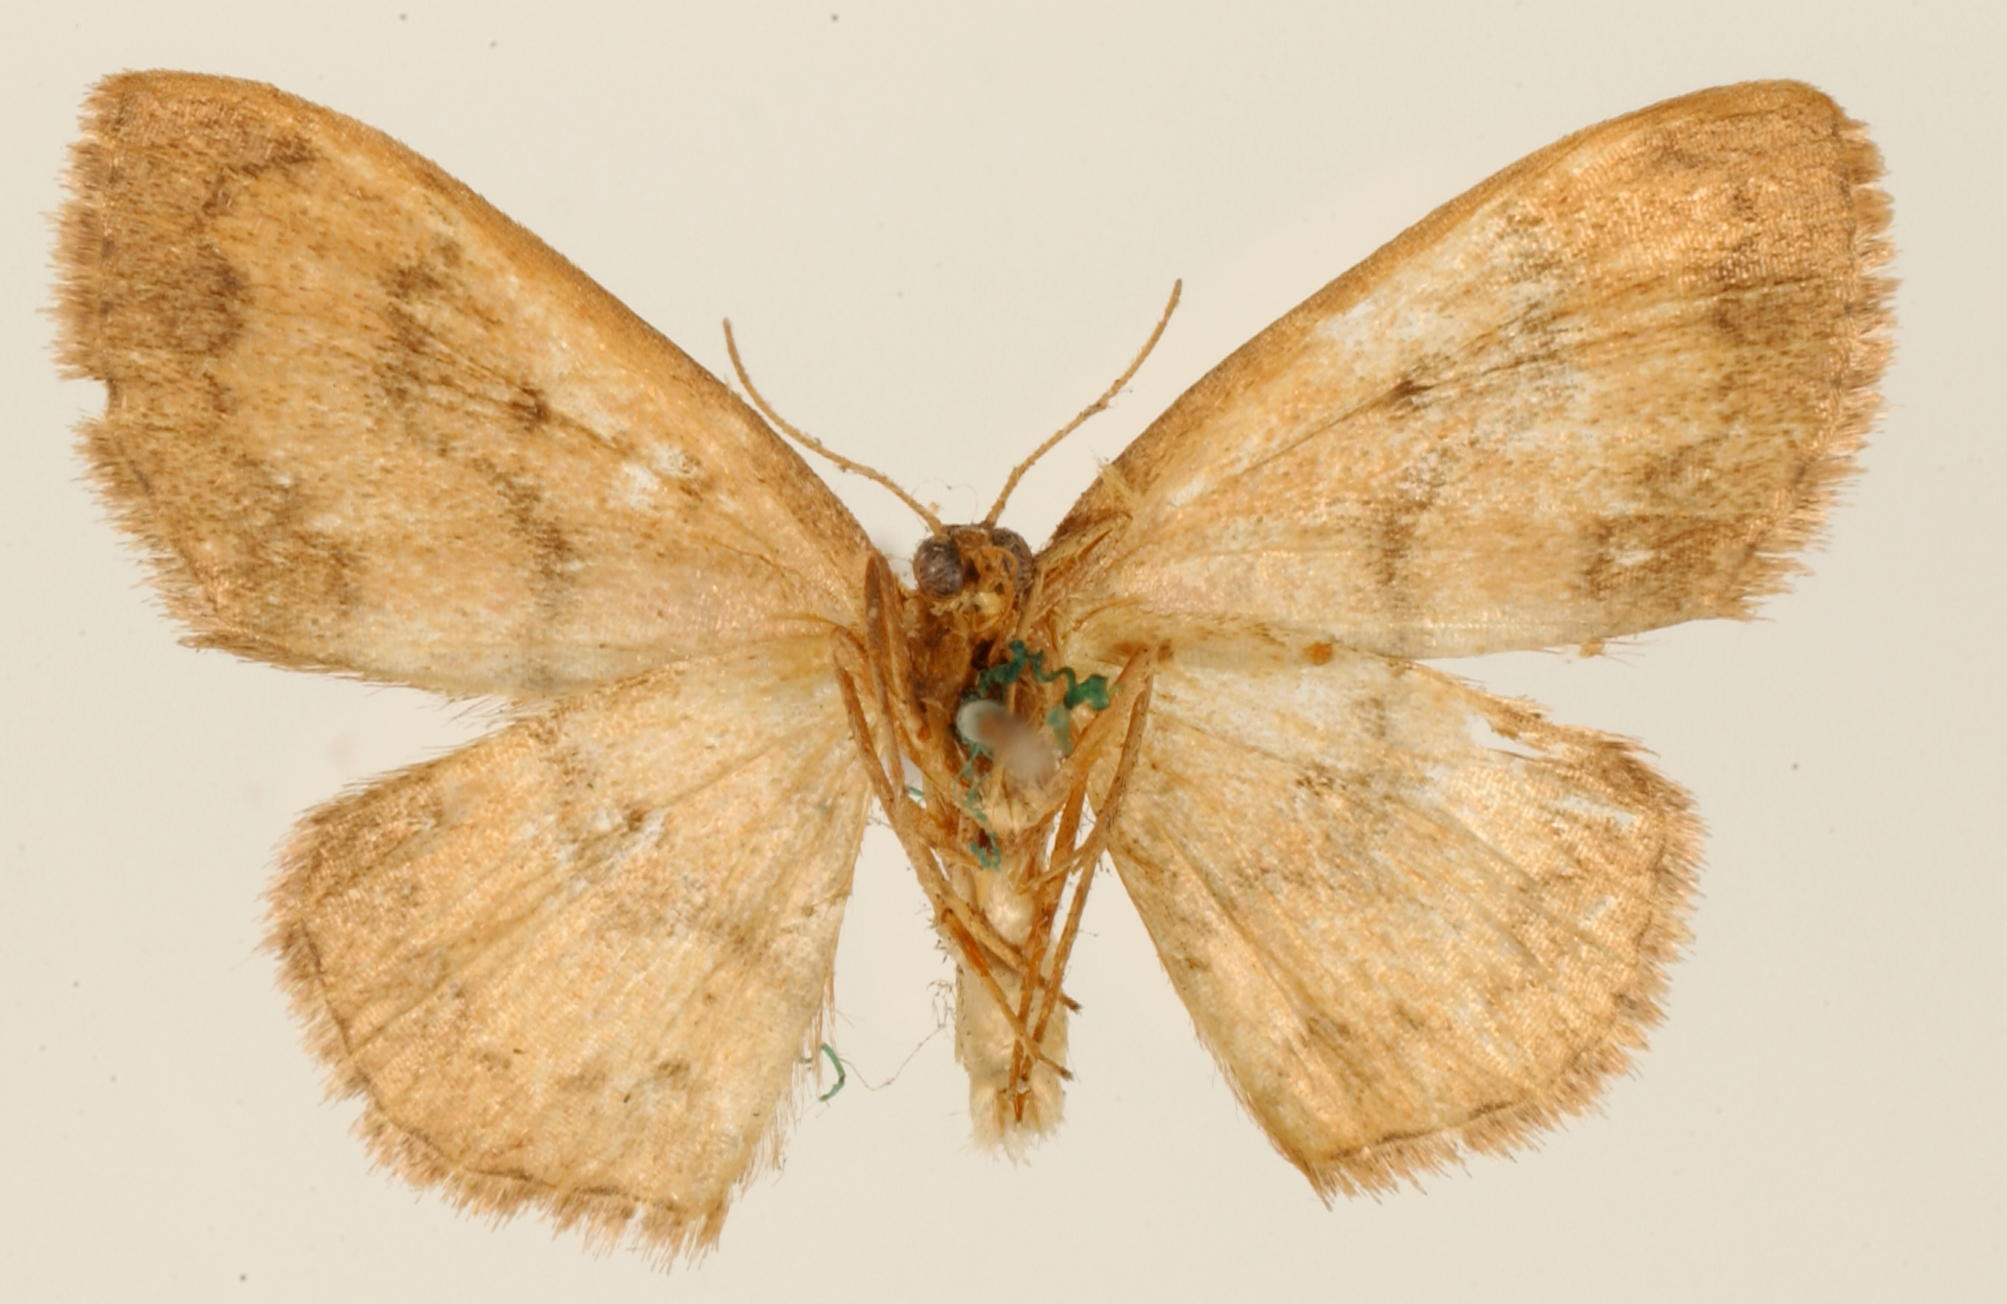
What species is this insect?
Acidalia rubellula
